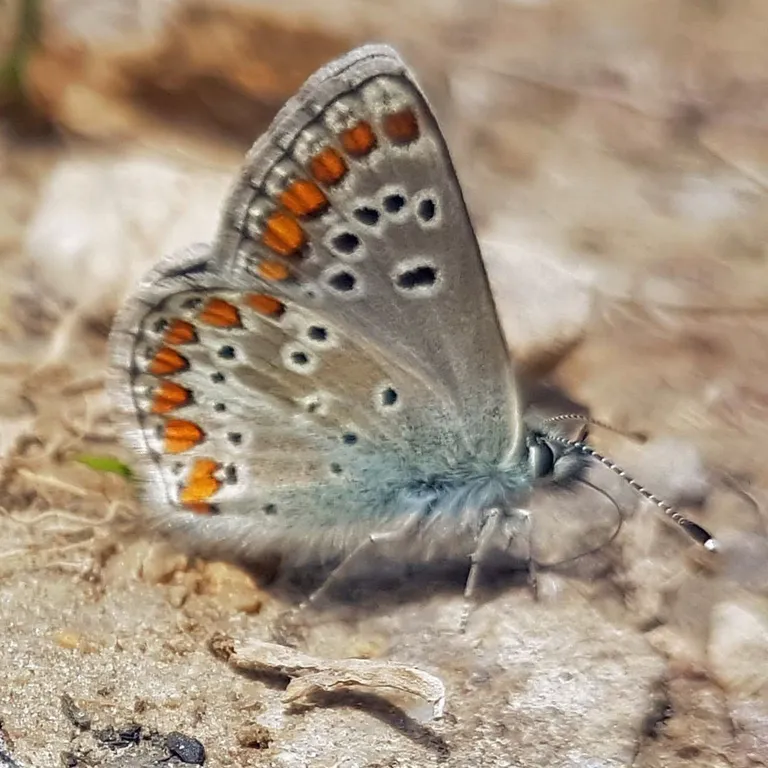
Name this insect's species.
Aricia agestis/artaxerxes
